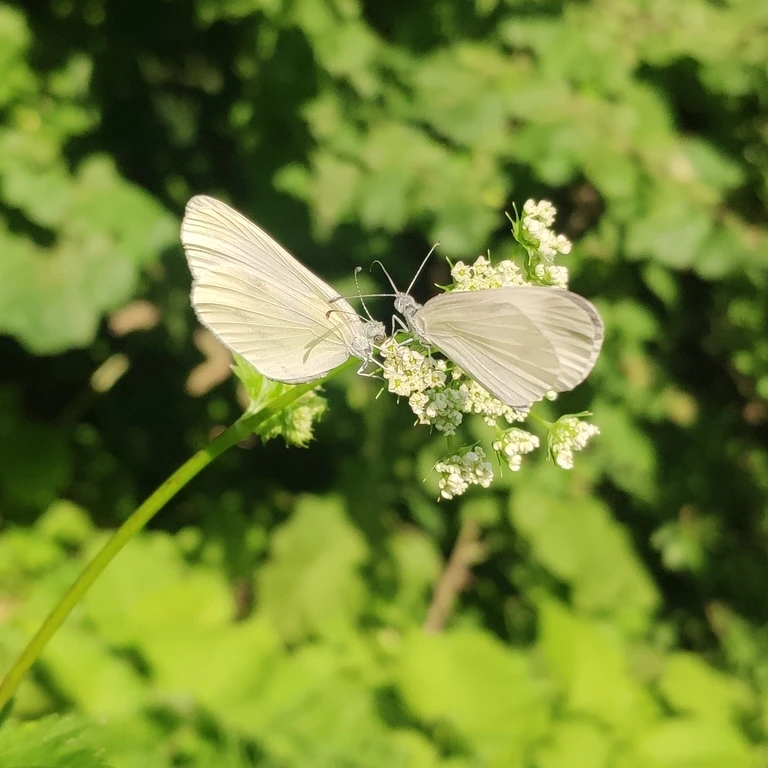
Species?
Leptidea sinapis/juvernica
